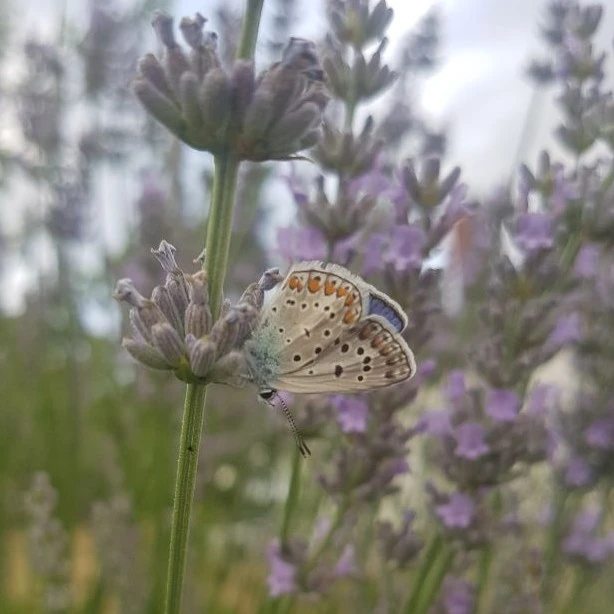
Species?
Polyommatus icarus
